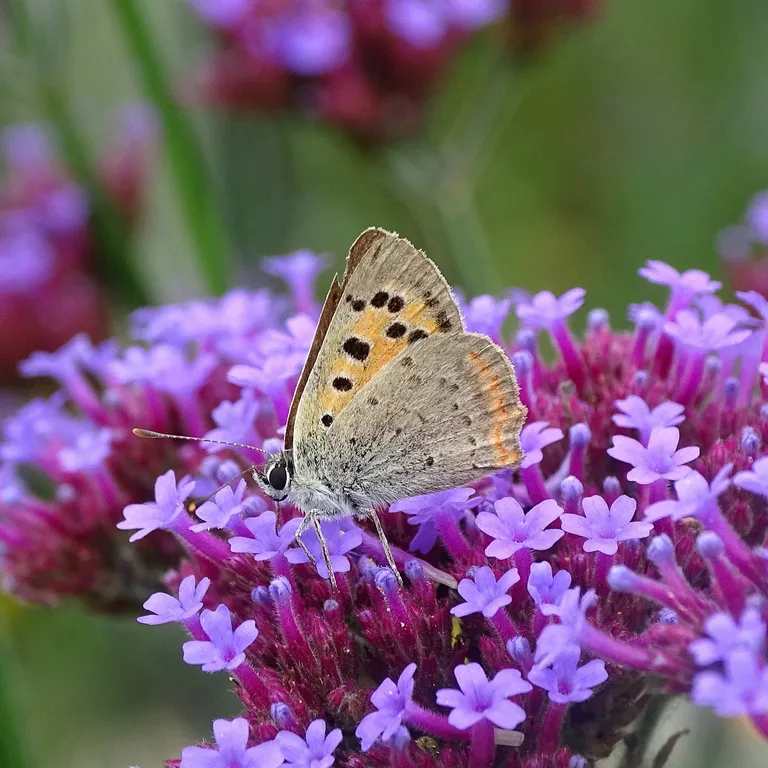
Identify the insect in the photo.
Lycaena phlaeas
